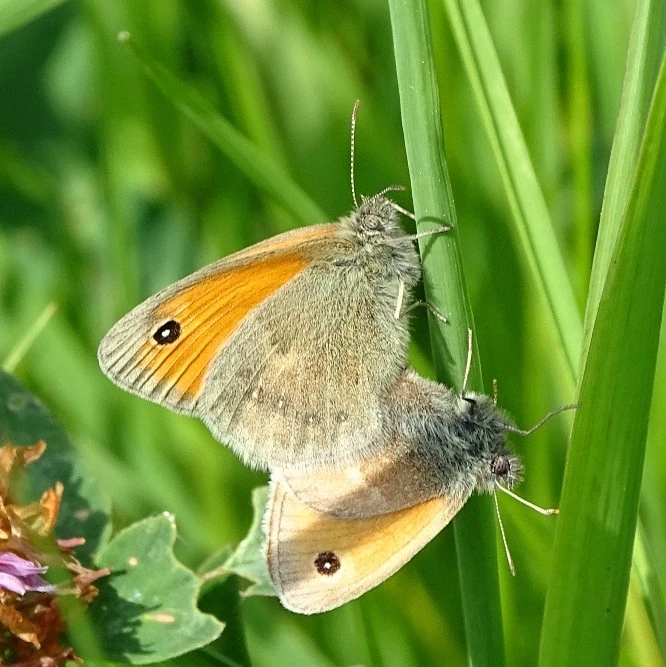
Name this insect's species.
Coenonympha pamphilus
